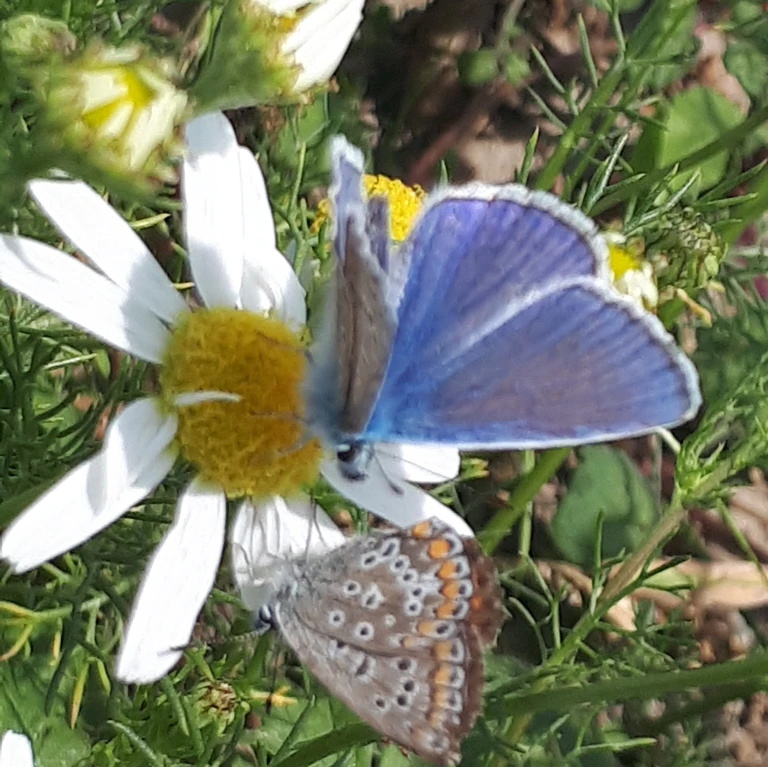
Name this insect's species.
Polyommatus icarus
